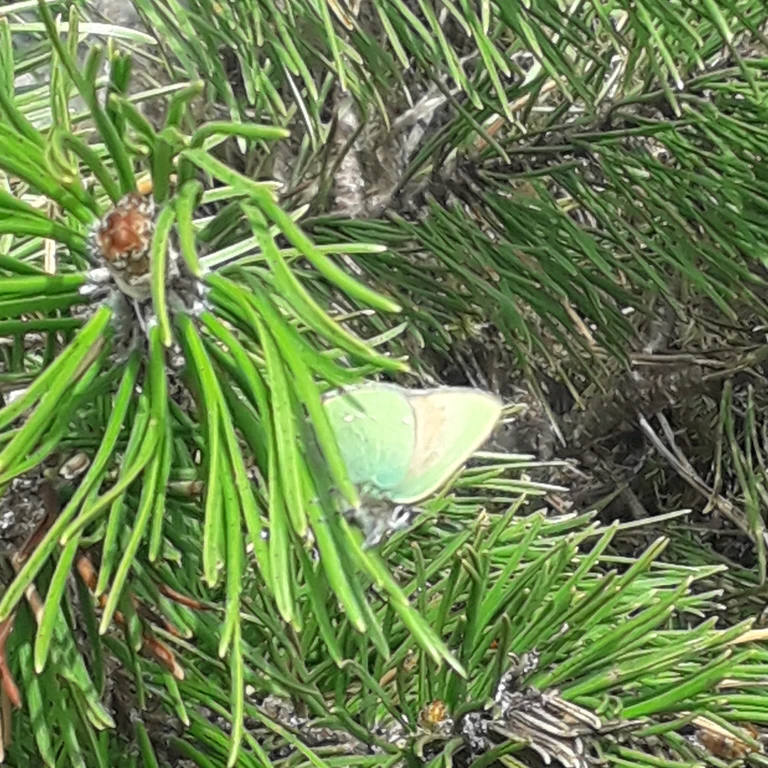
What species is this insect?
Callophrys rubi
